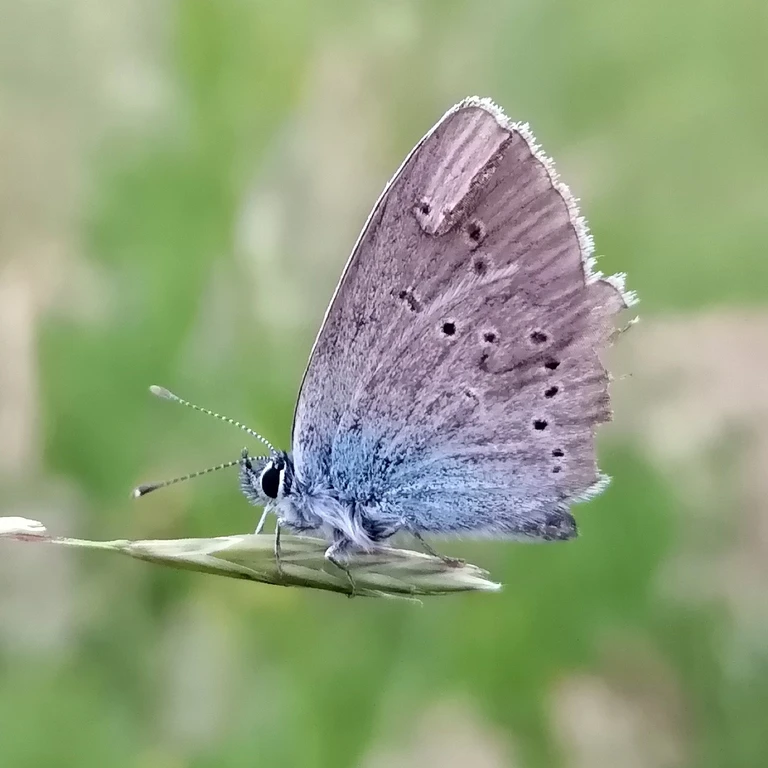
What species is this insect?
Cyaniris semiargus
